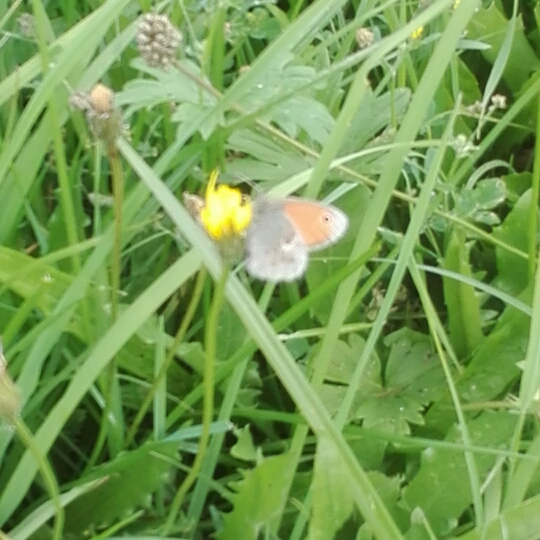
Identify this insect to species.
Coenonympha pamphilus
